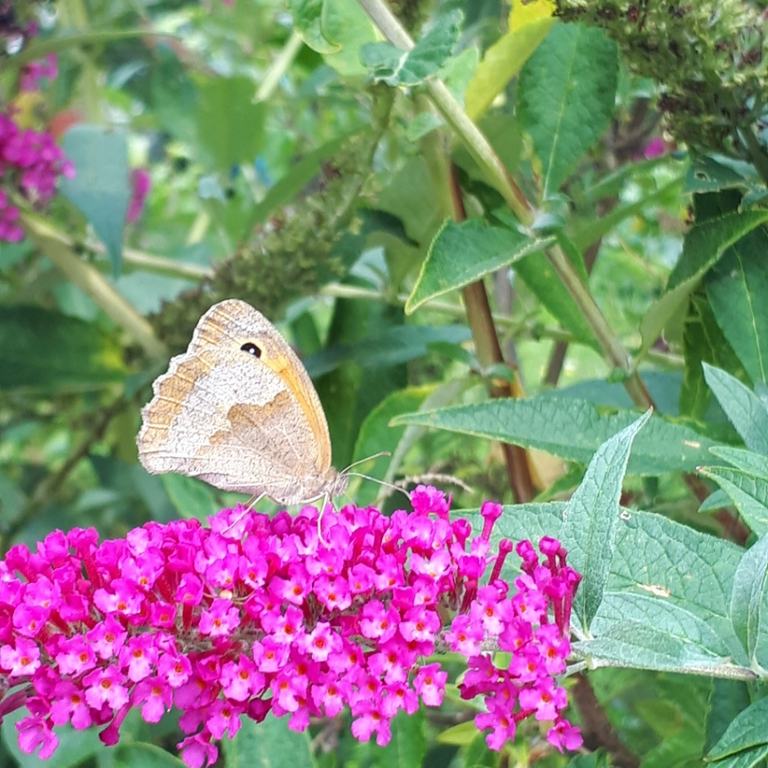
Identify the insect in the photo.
Maniola jurtina
